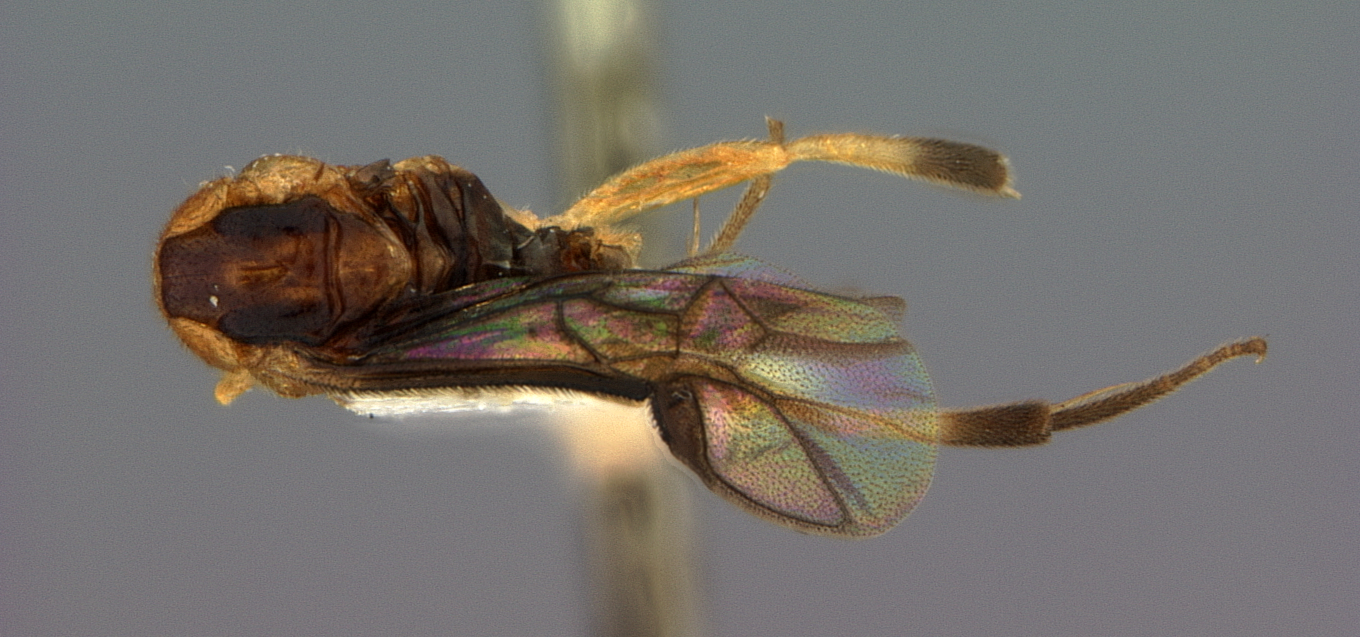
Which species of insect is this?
Sciapteryx coquilletti
